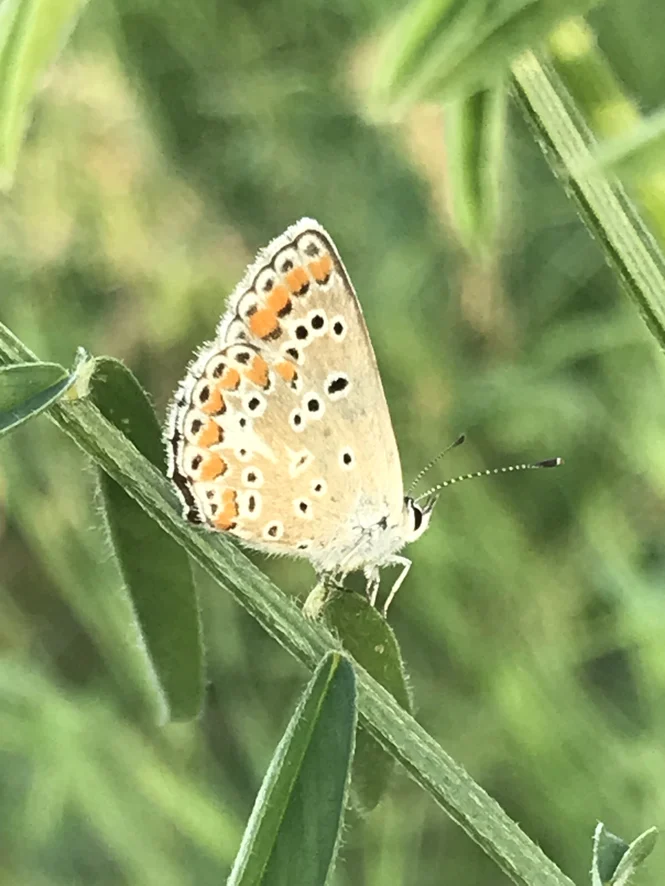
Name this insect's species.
Aricia agestis/artaxerxes
